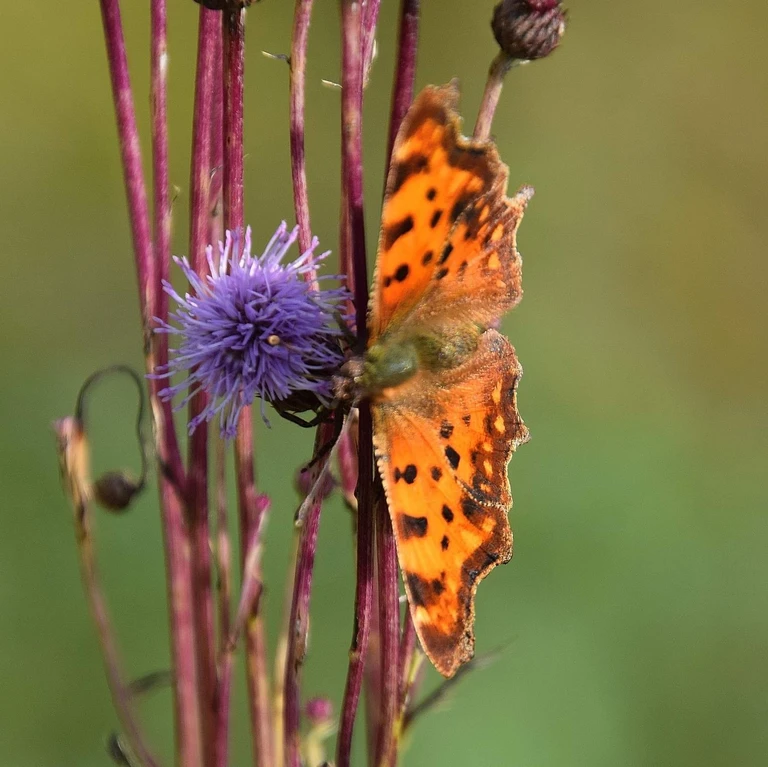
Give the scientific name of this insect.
Polygonia c-album
